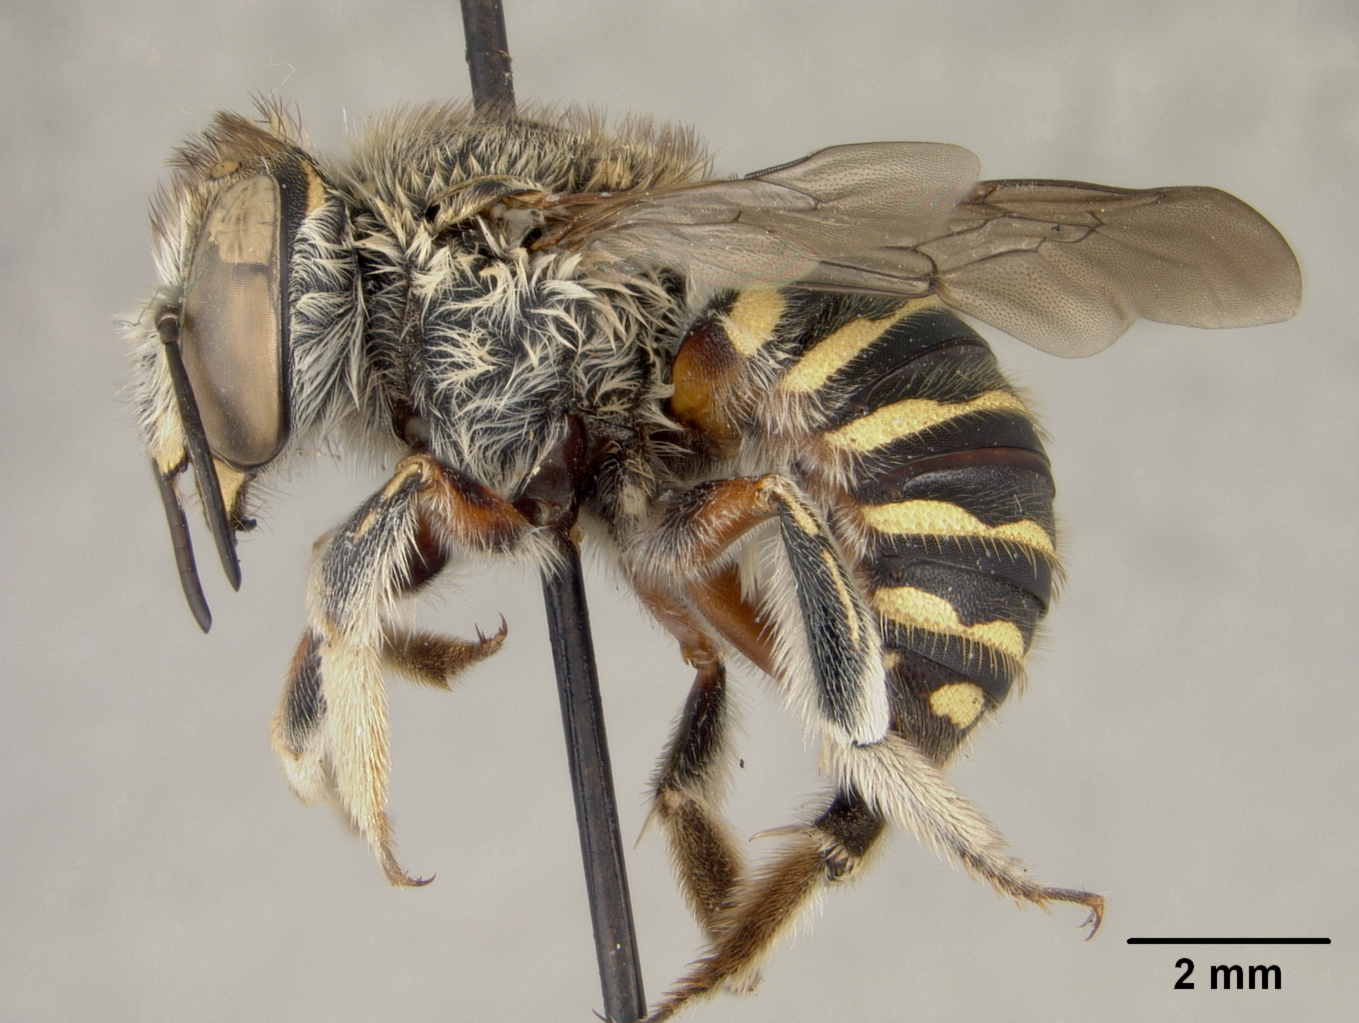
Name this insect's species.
Anthidium variegatipes
